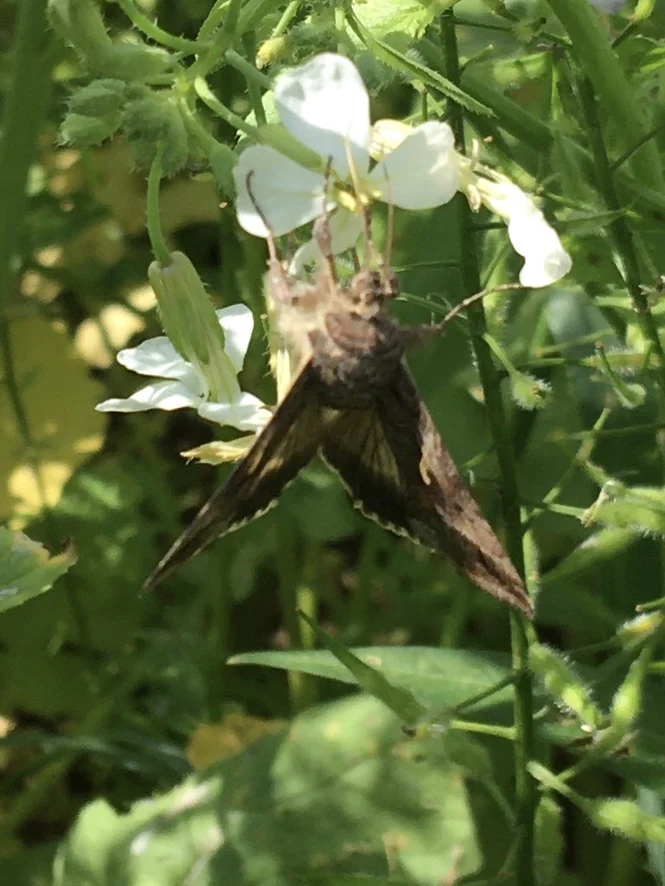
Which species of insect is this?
Autographa gamma
